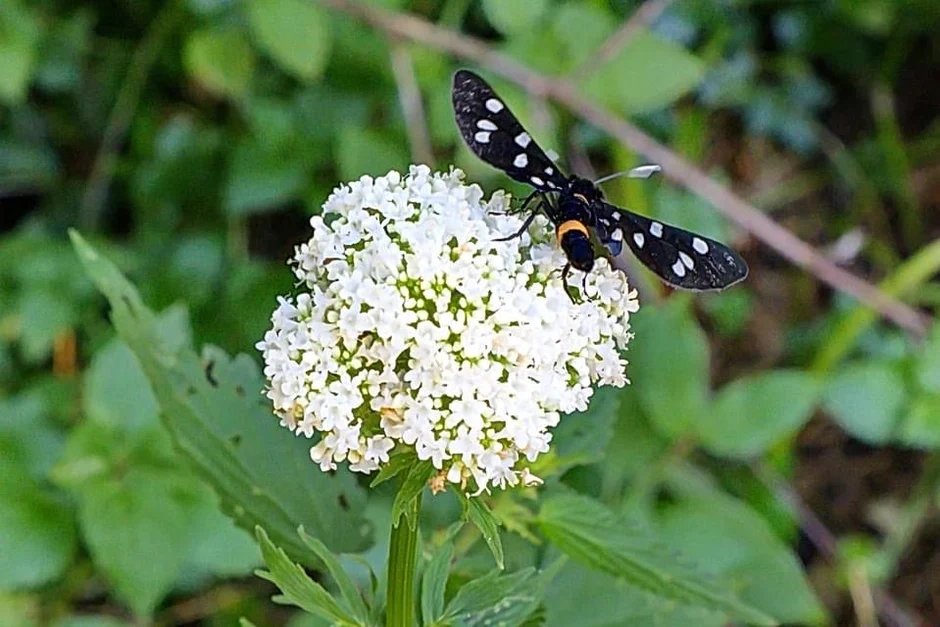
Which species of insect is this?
Amata phegea
